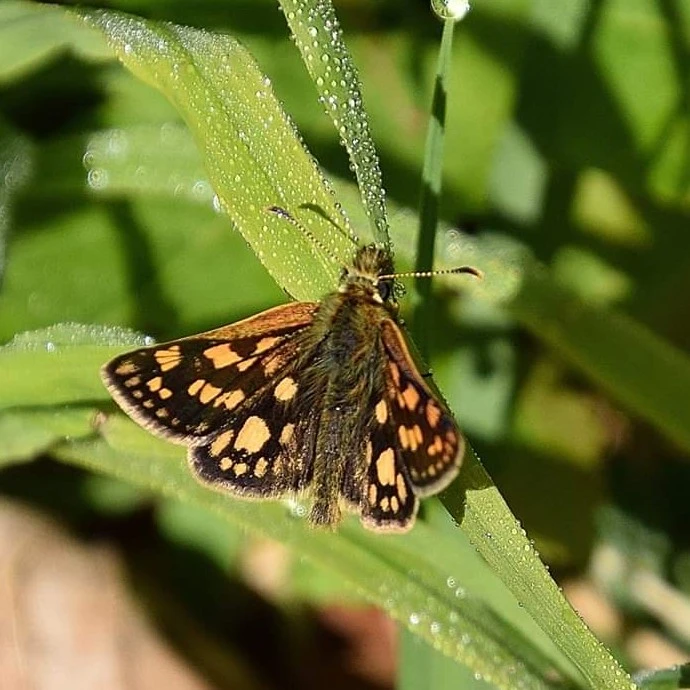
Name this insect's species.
Carterocephalus palaemon
